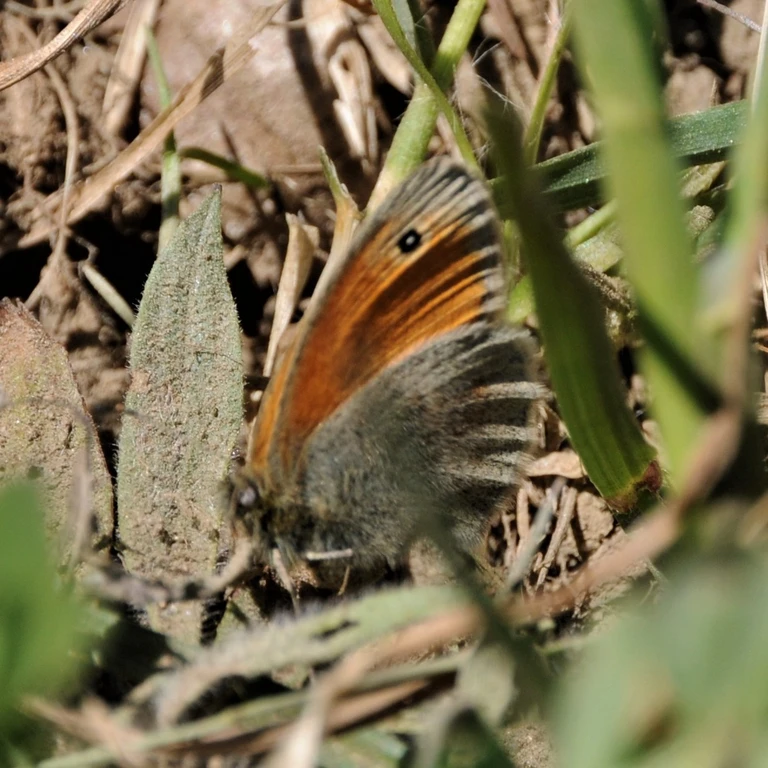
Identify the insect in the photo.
Coenonympha pamphilus
